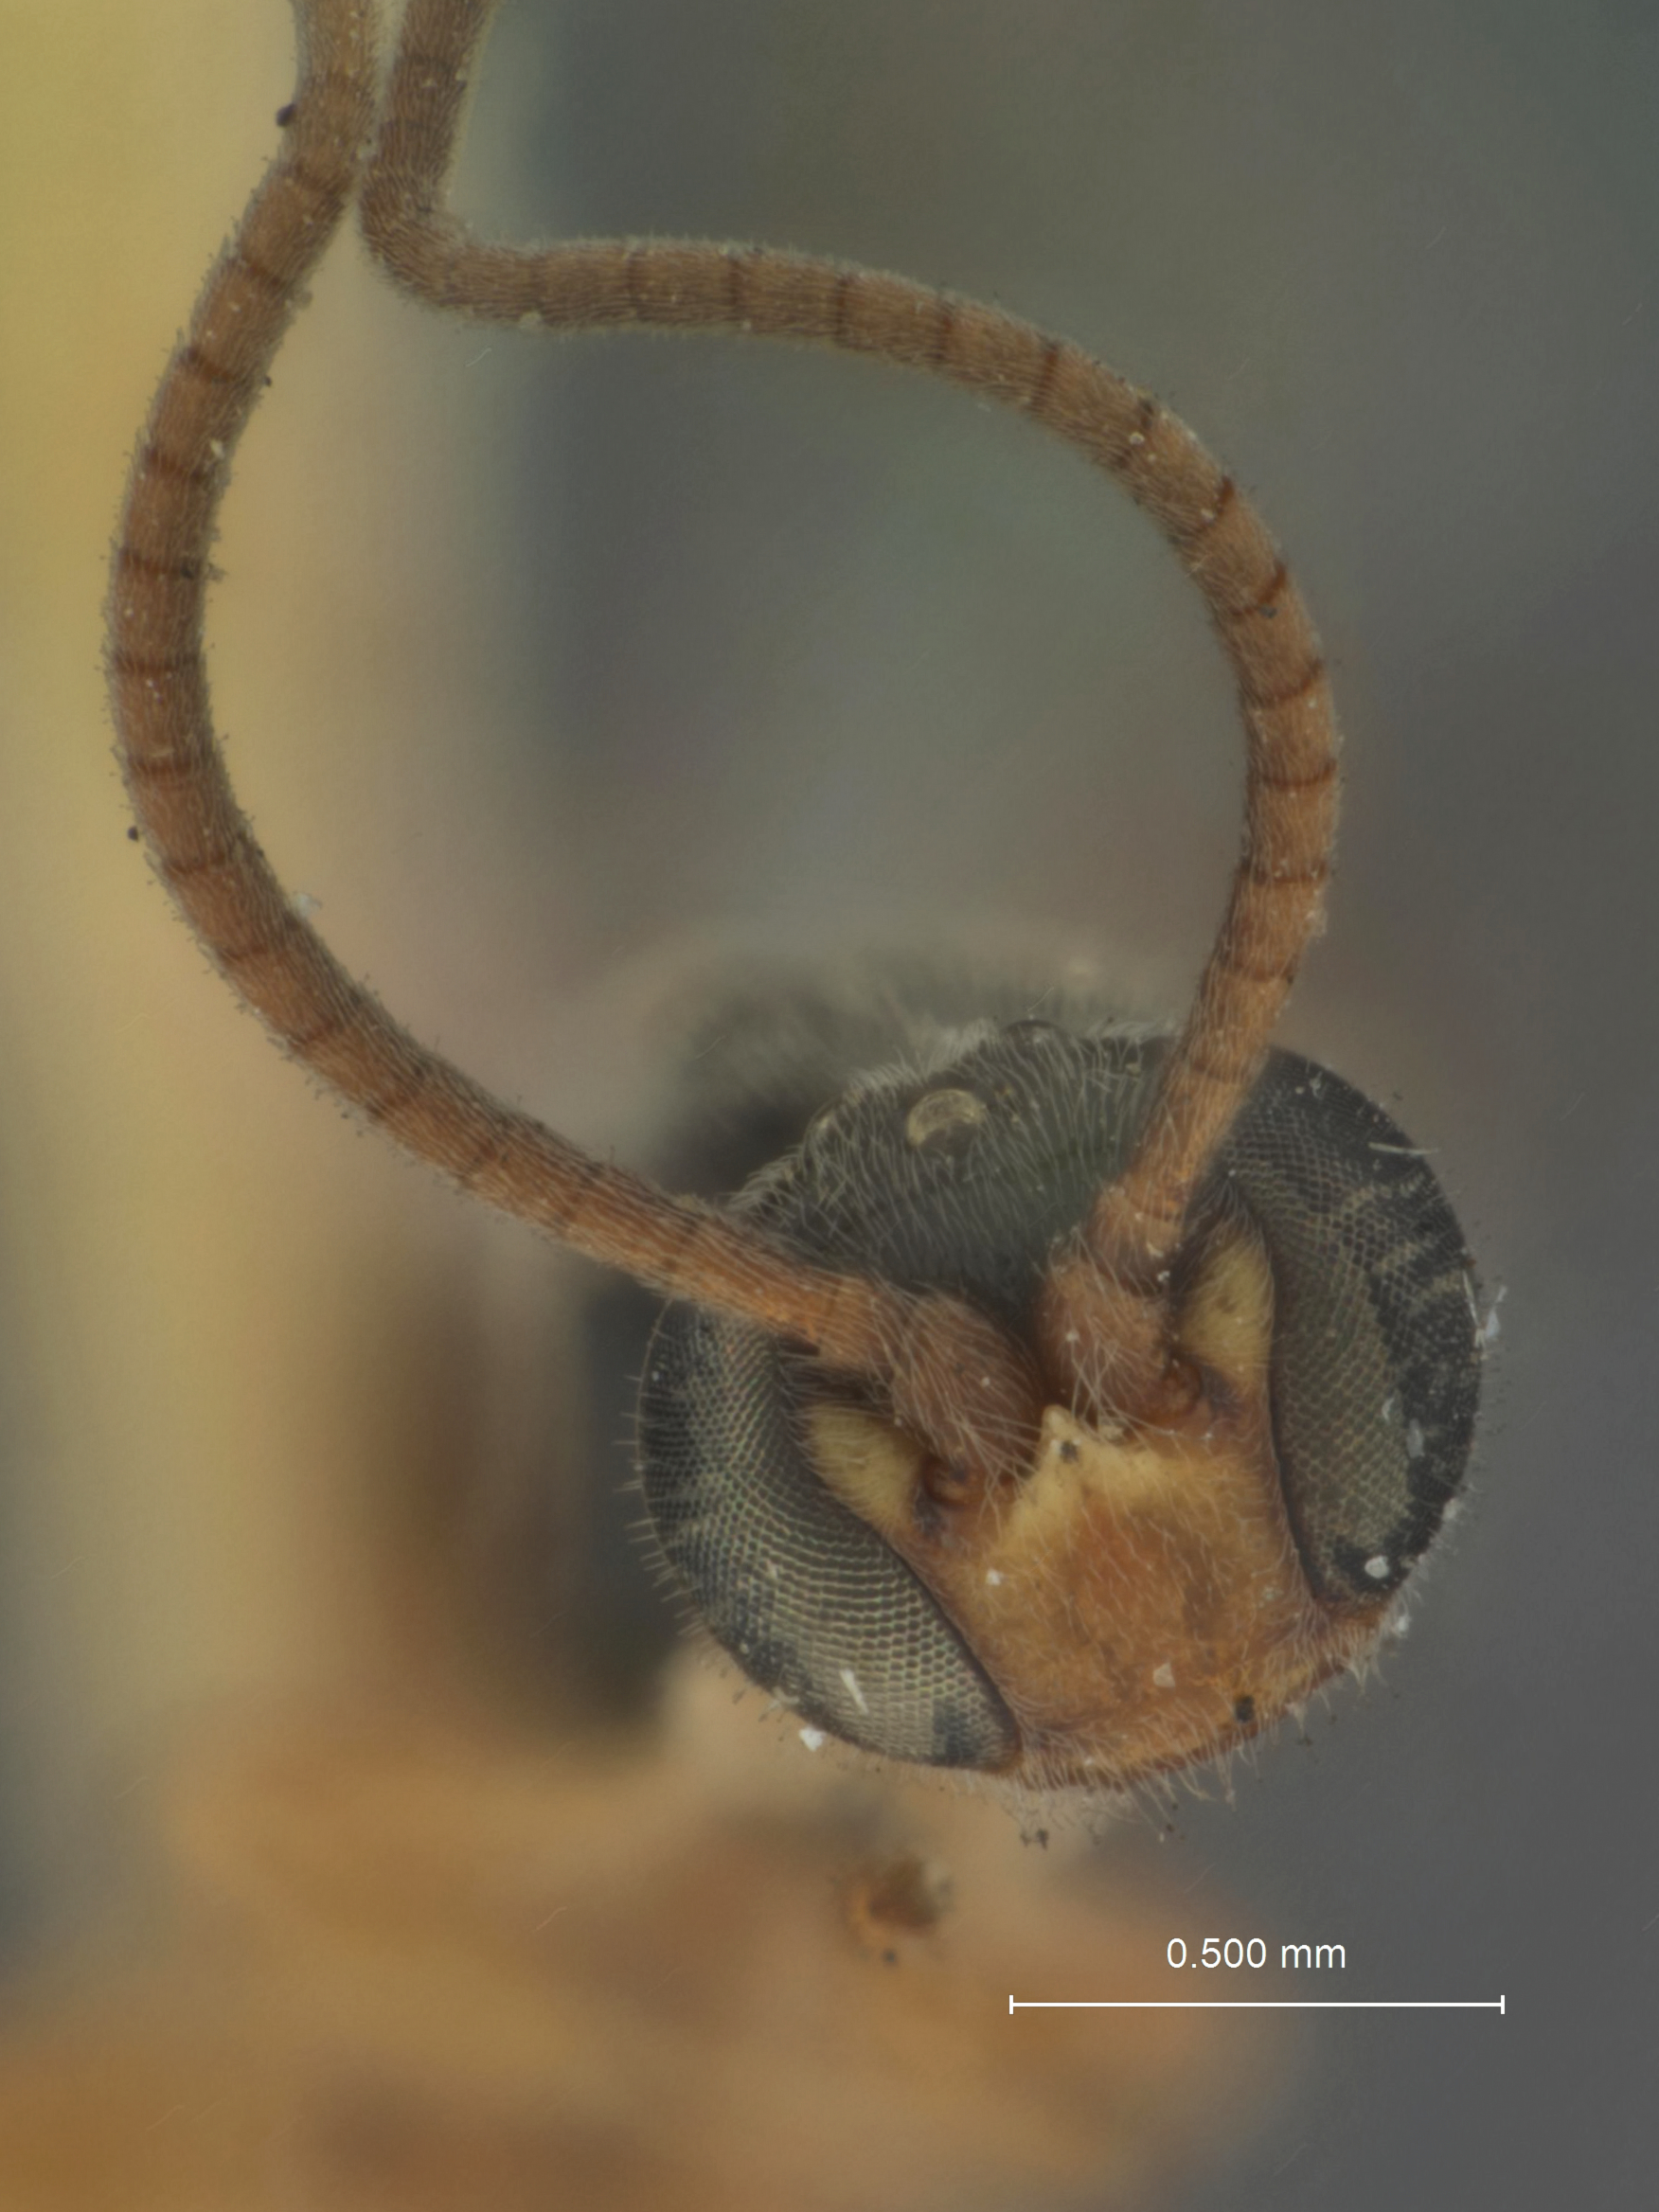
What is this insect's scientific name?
Chorinaeus marlatti
